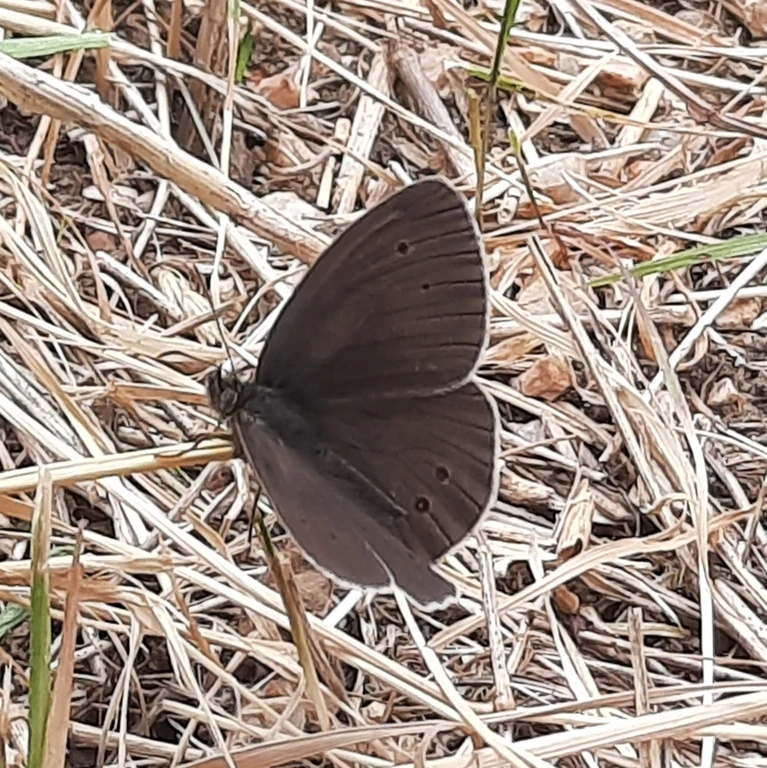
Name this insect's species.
Aphantopus hyperantus
